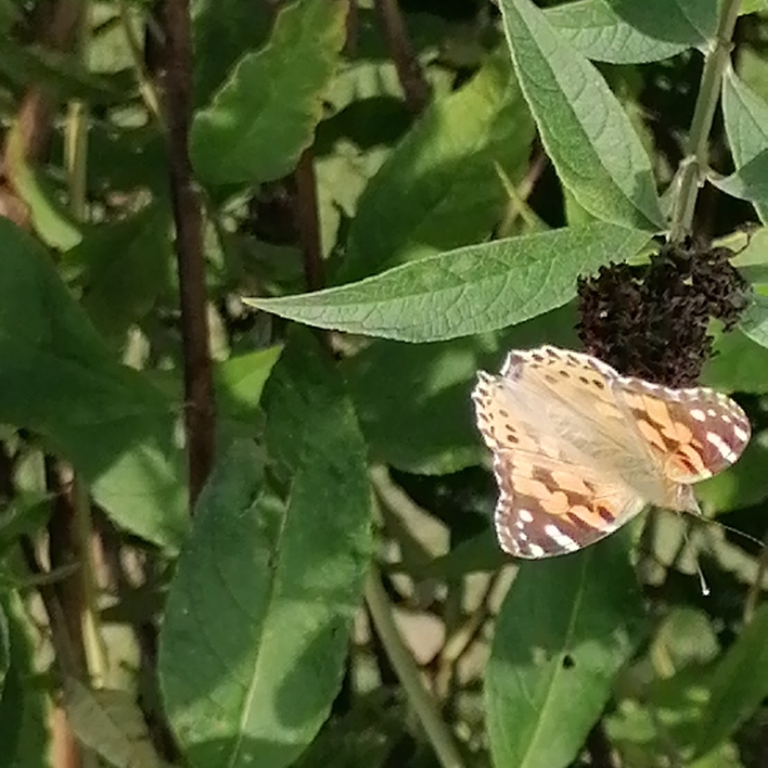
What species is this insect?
Vanessa cardui
